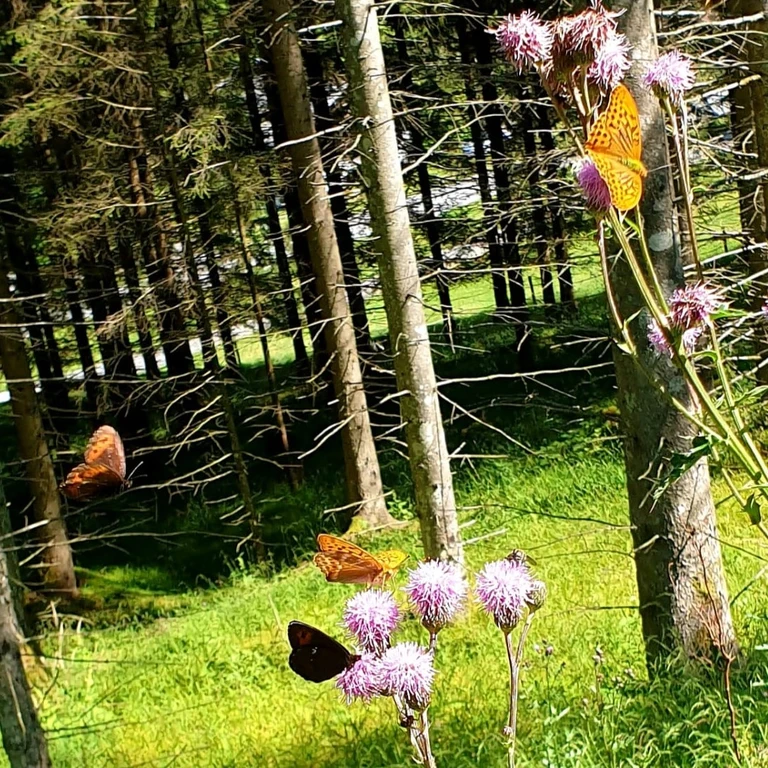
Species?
Argynnis paphia
